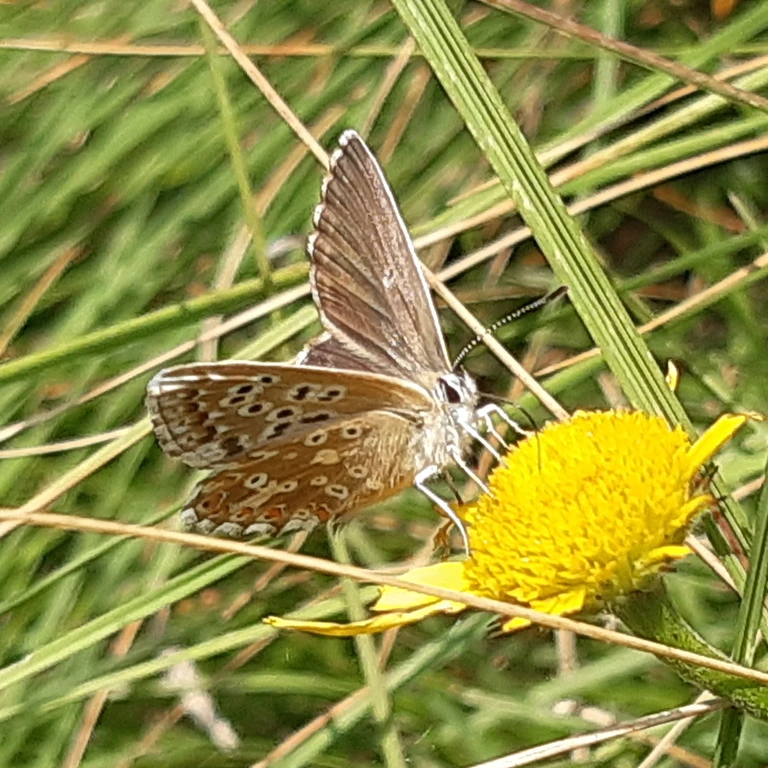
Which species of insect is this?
Lysandra coridon
